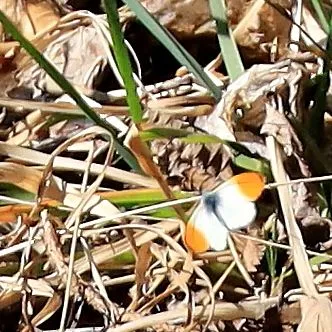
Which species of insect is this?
Anthocharis cardamines
